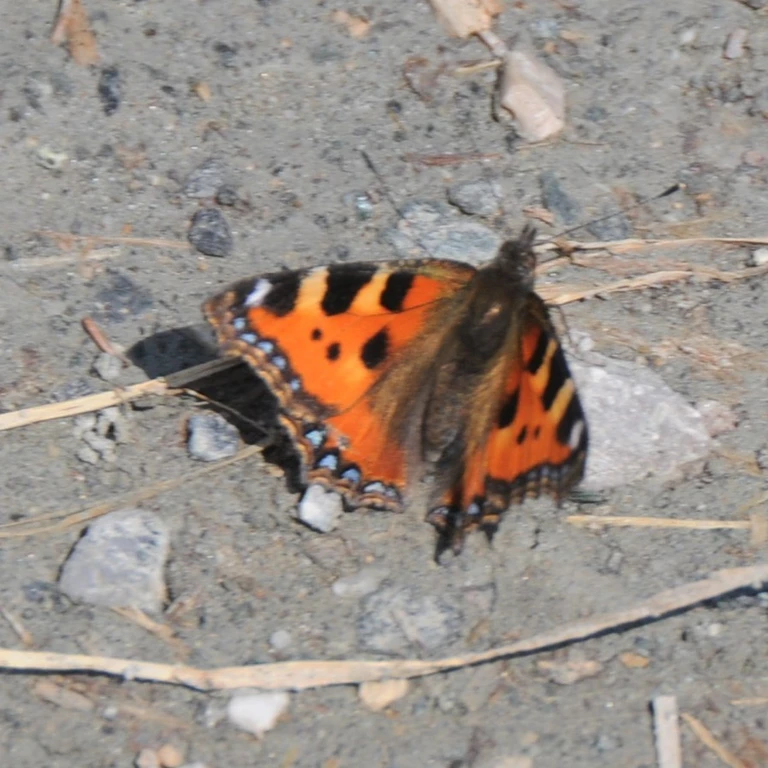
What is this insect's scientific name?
Aglais urticae
